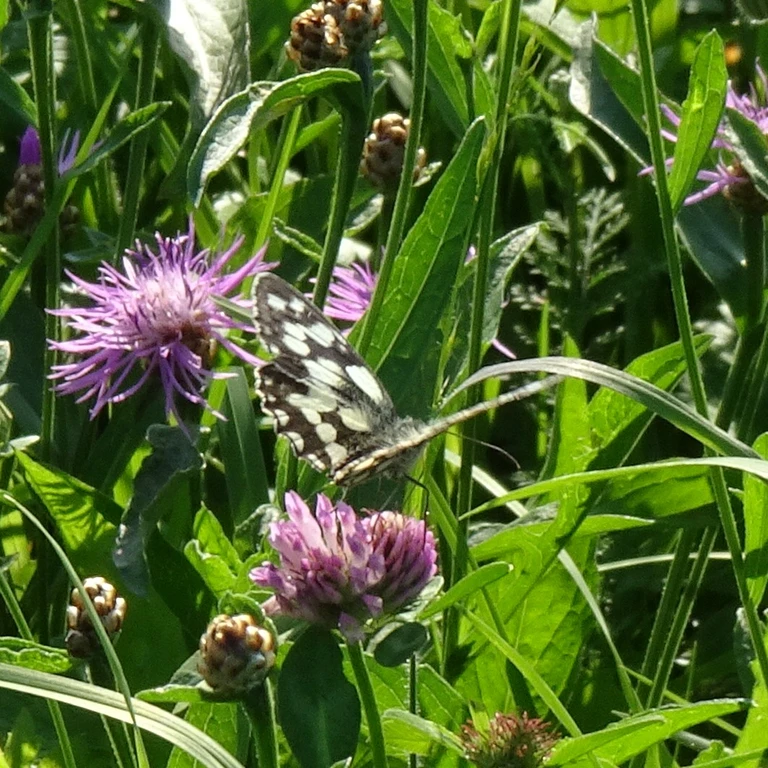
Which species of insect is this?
Melanargia galathea
